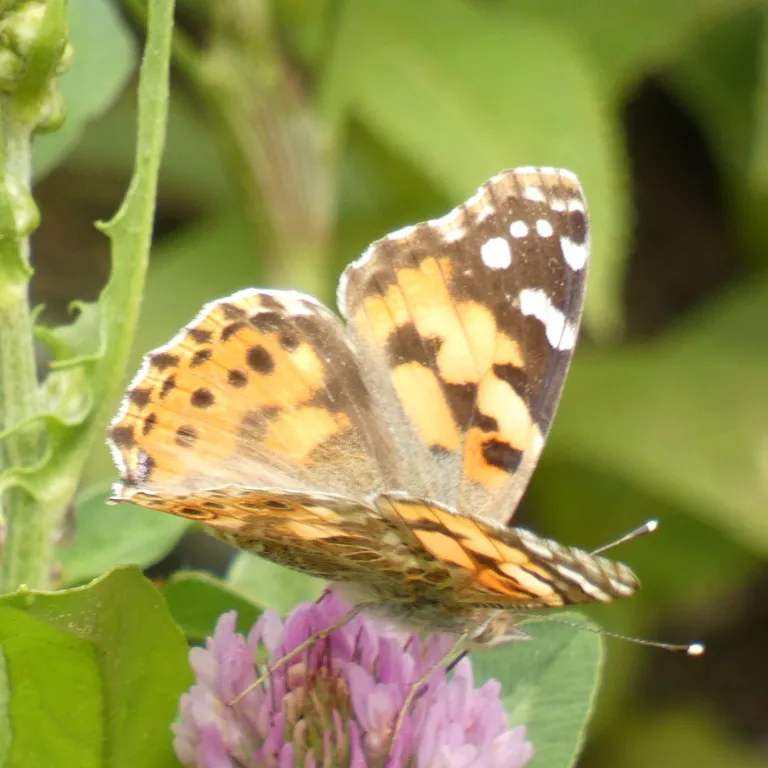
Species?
Vanessa cardui
